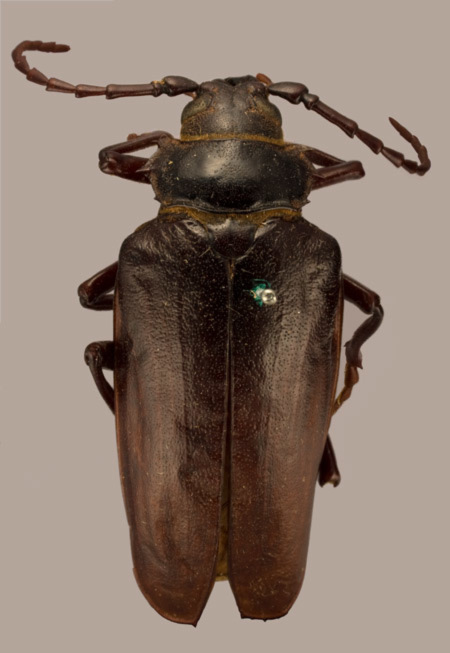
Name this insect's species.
Prionus tristis (also Prionus heroicus)
